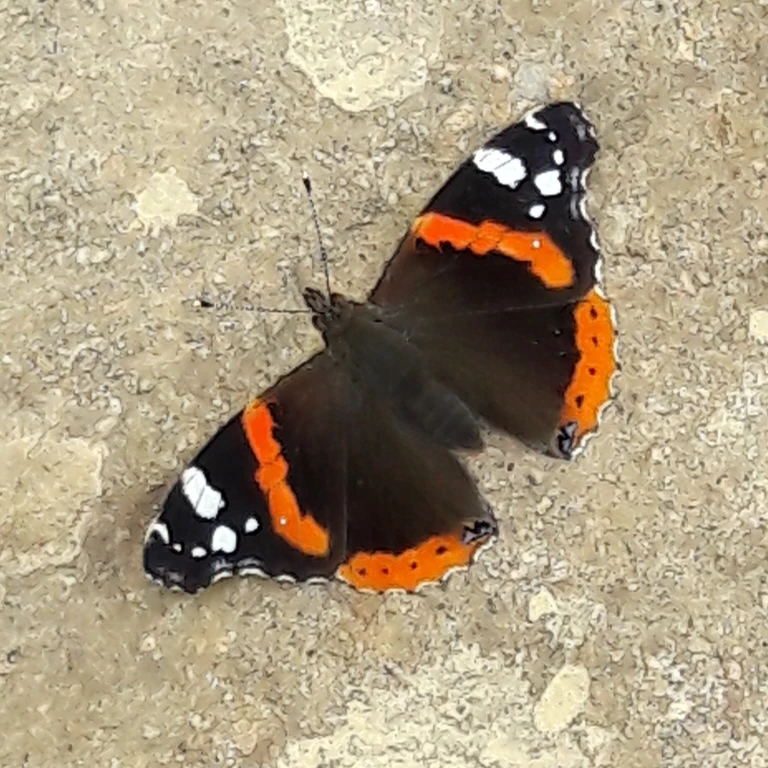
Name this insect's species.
Vanessa atalanta
